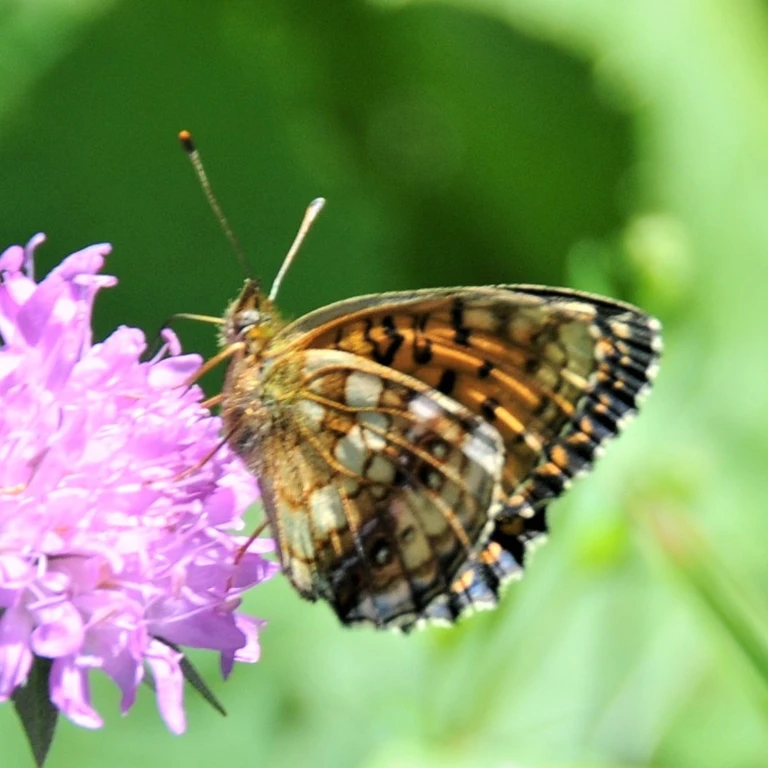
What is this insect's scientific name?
Brenthis ino
